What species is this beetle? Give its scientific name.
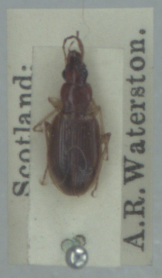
Paranchus albipes
